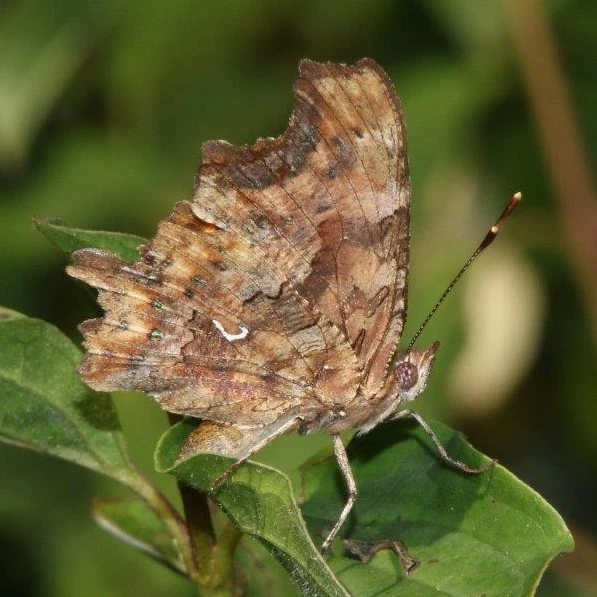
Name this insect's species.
Polygonia c-album
